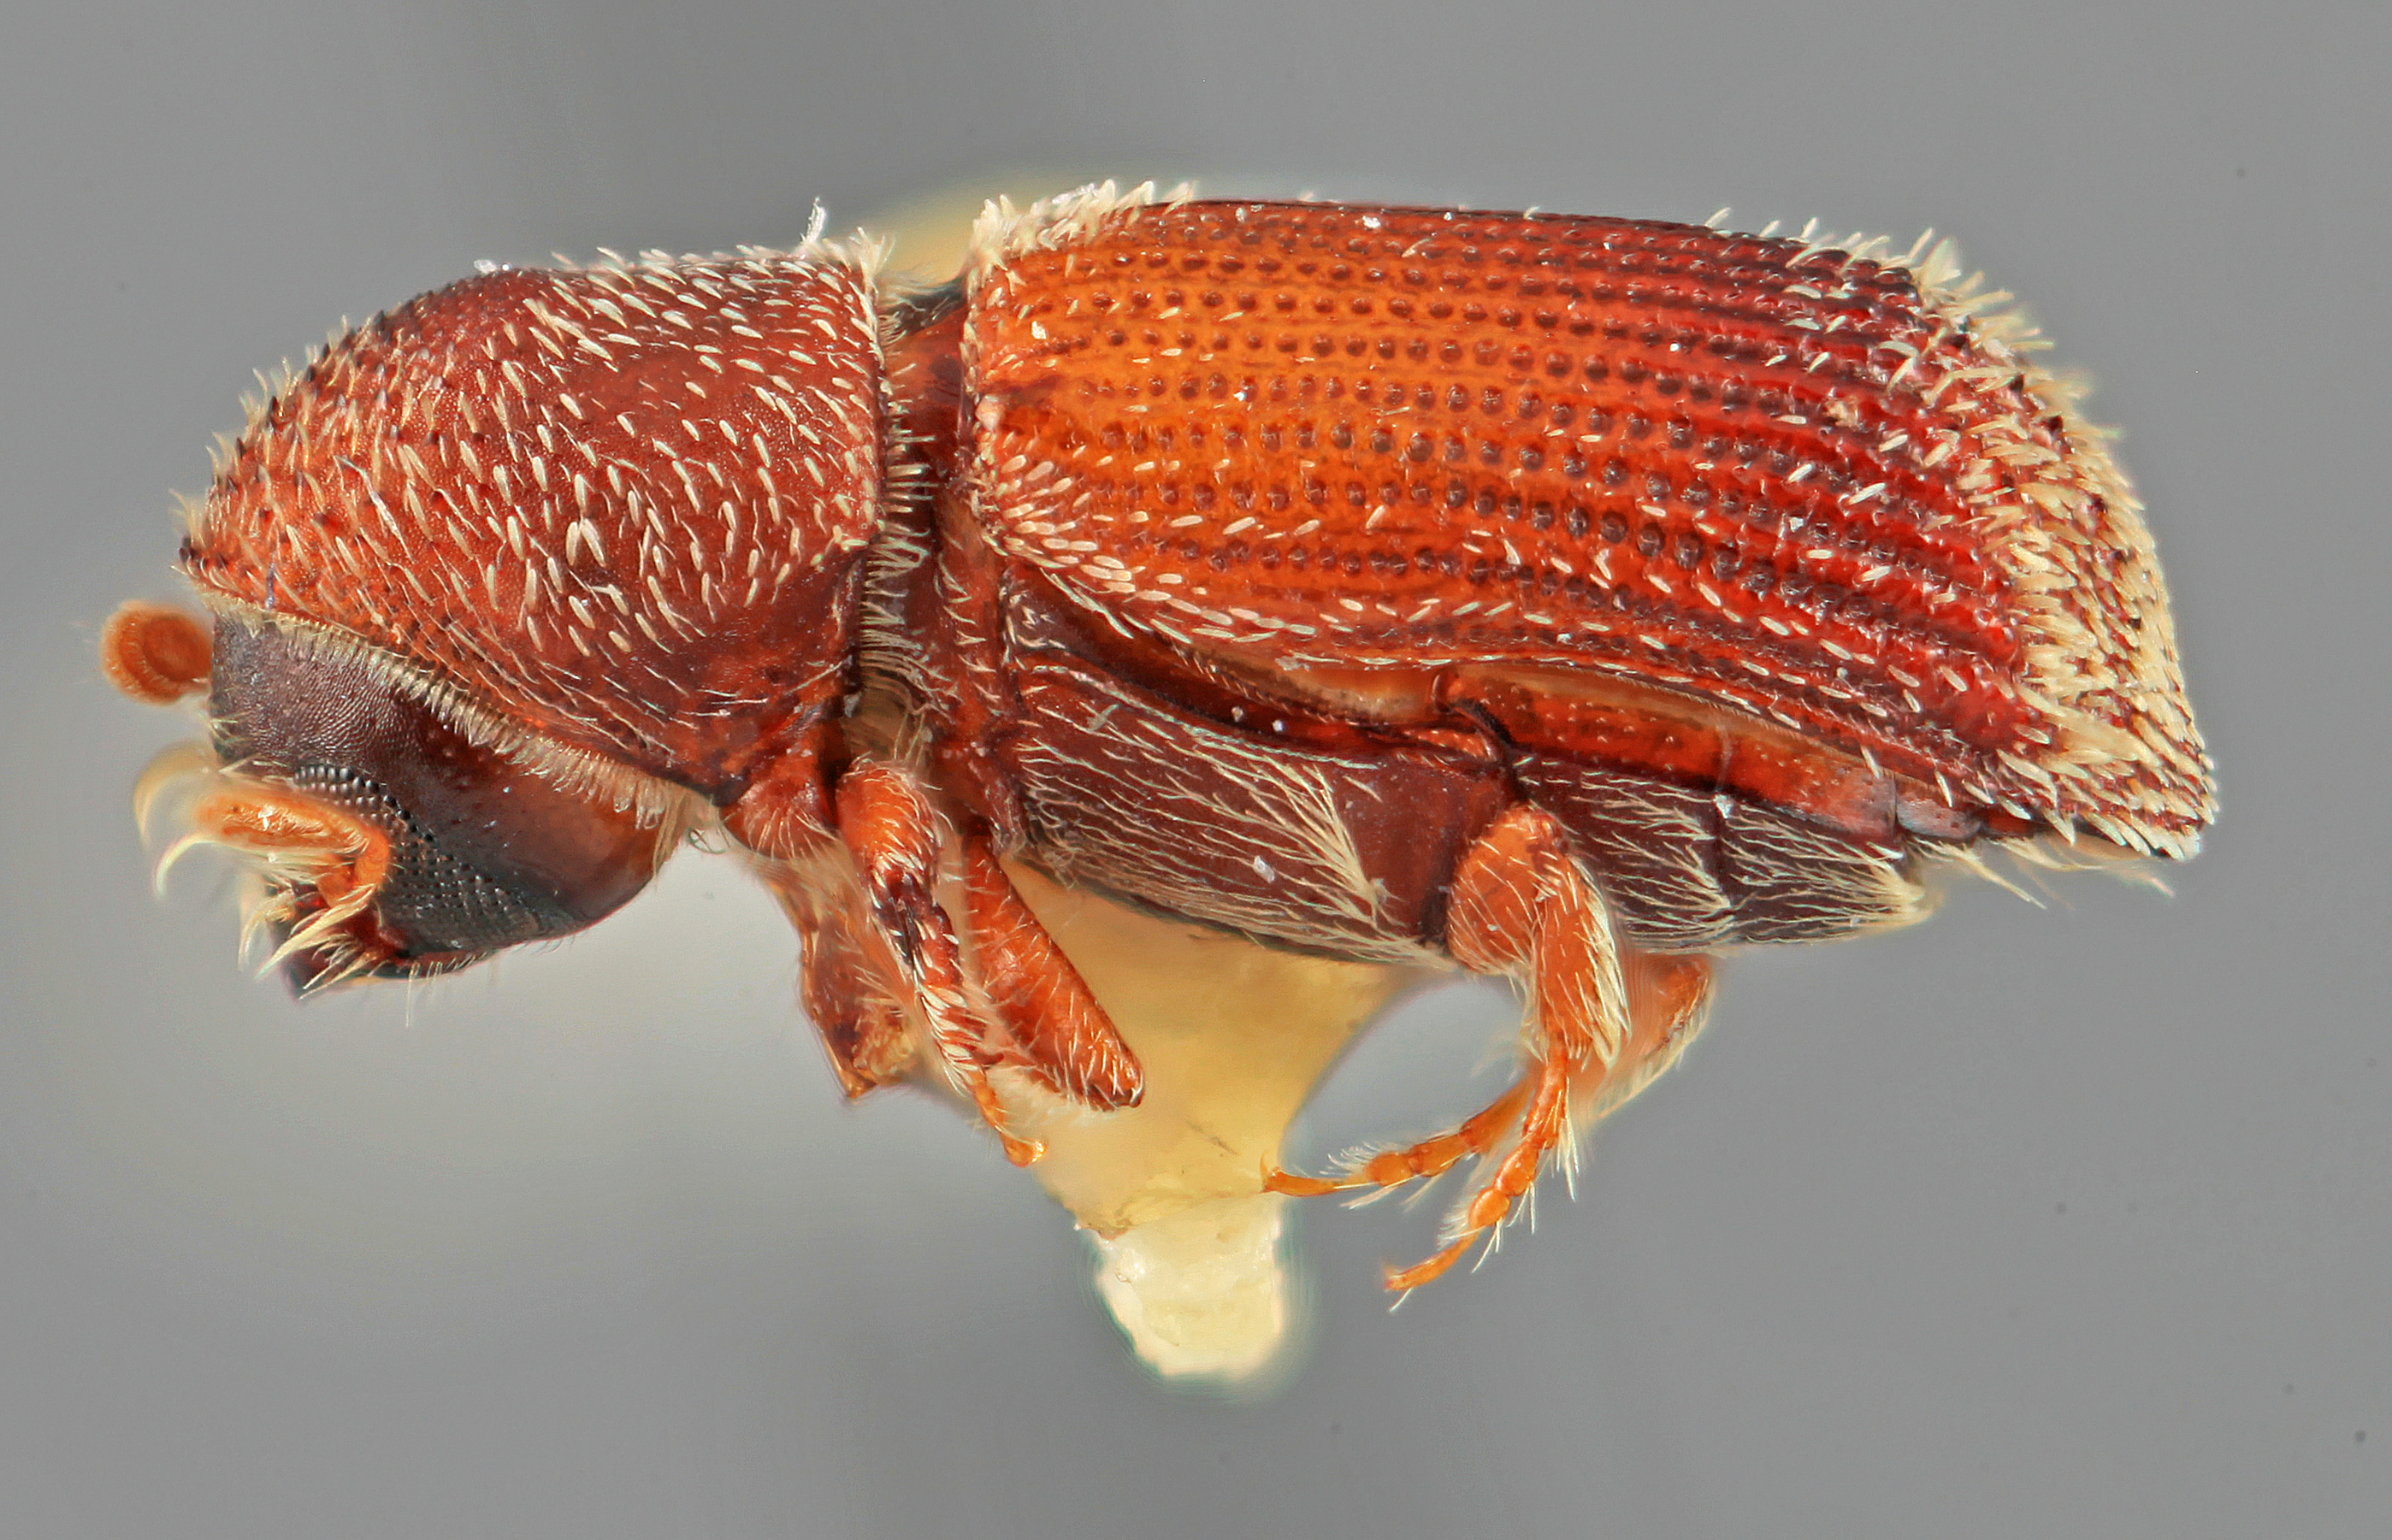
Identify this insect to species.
Micracis lignicolus
